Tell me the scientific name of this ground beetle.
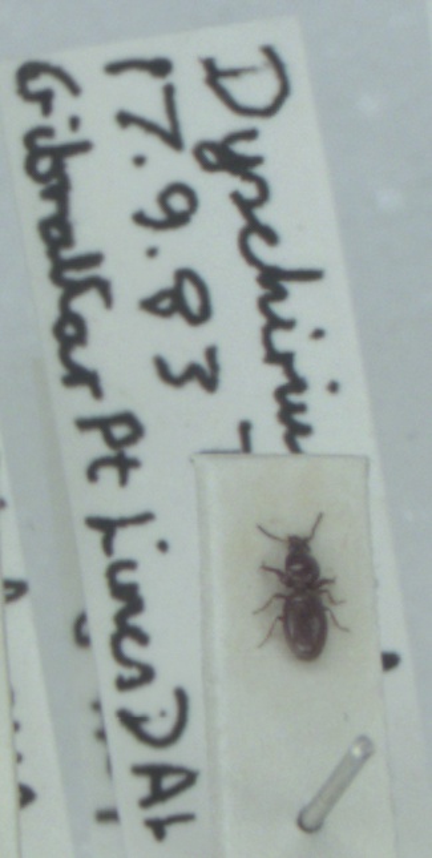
Dyschirius globosus
